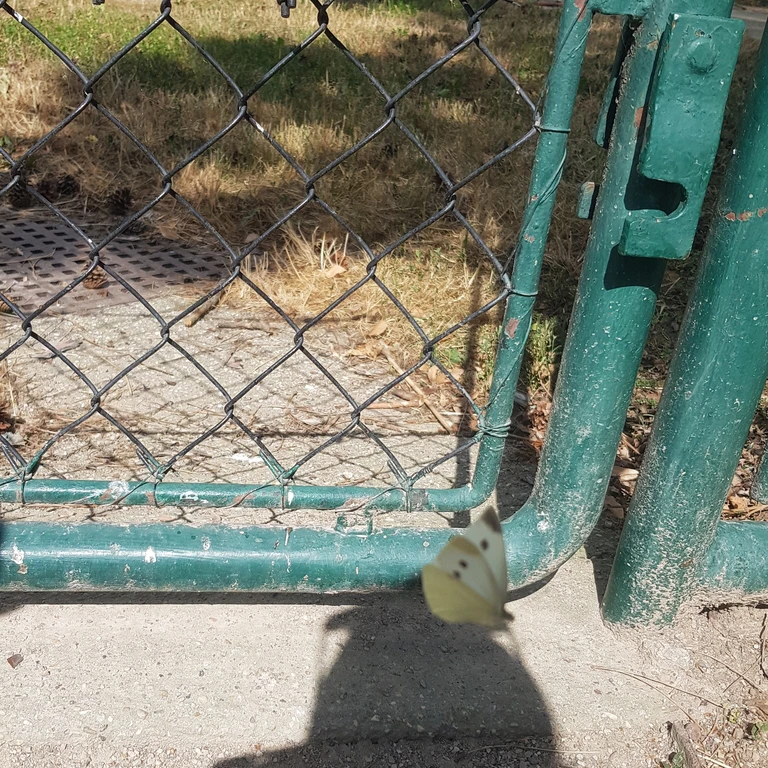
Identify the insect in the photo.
Pieris rapae
